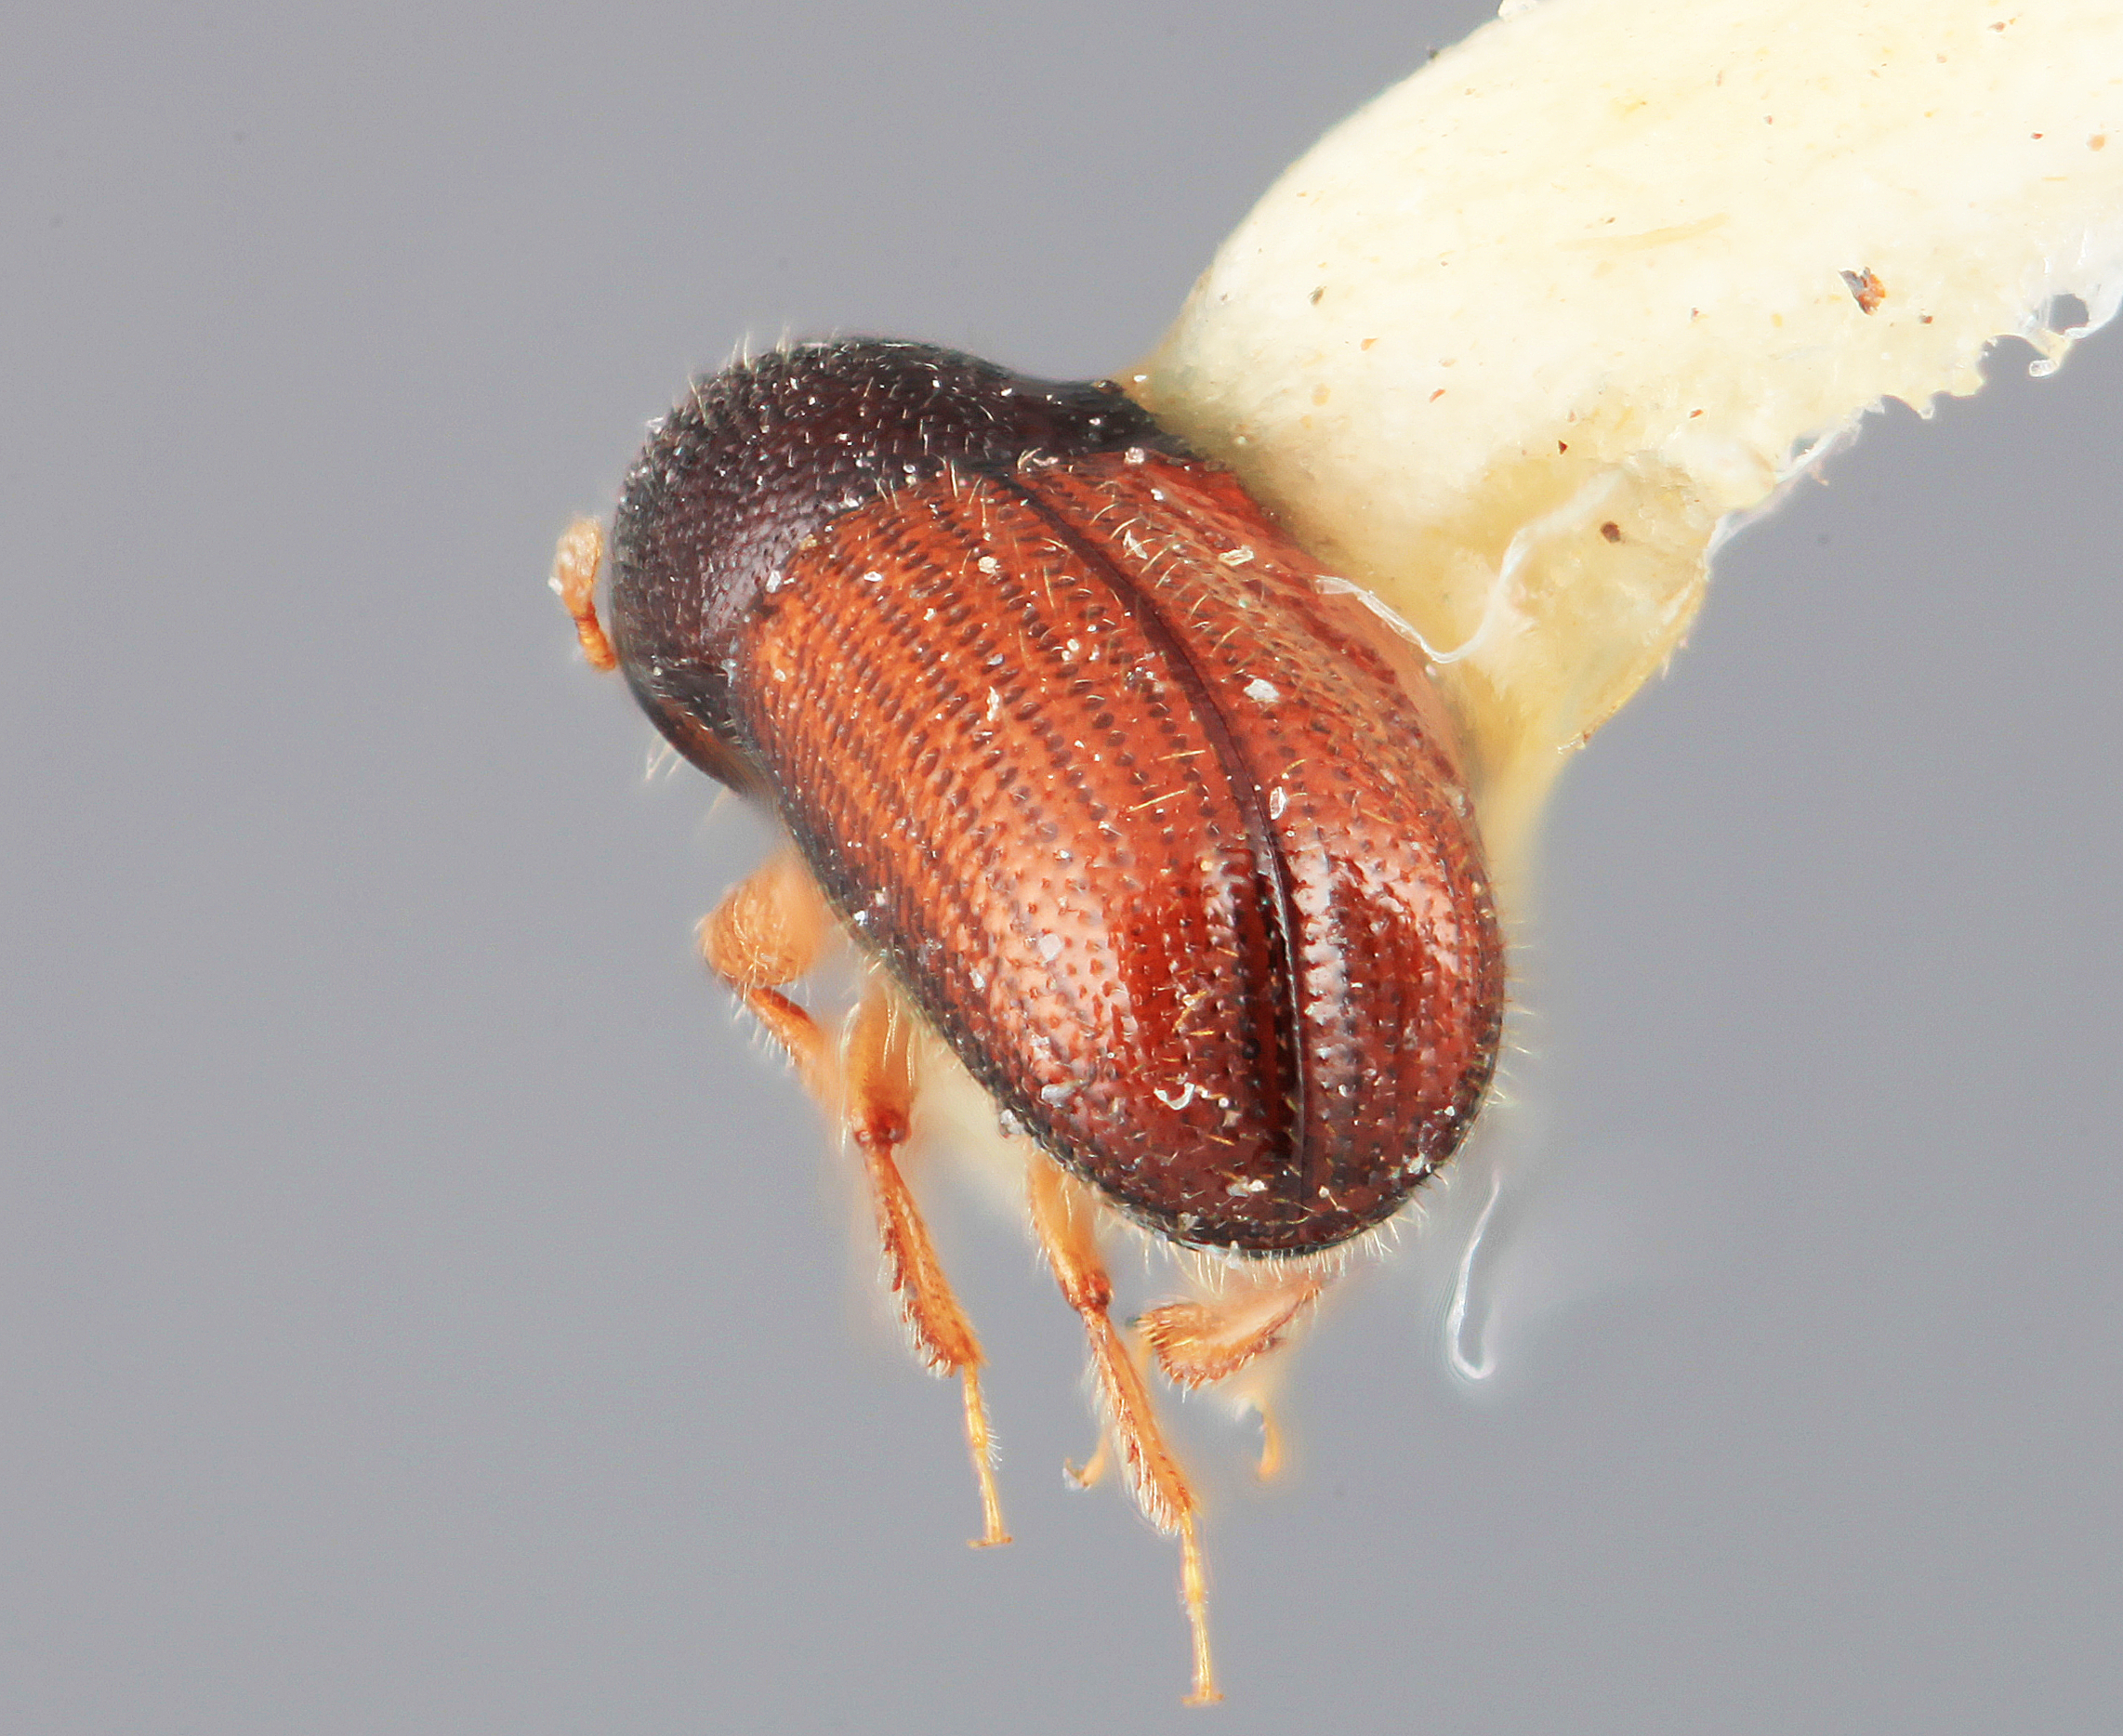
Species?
Dendrocranulus fulgidus
